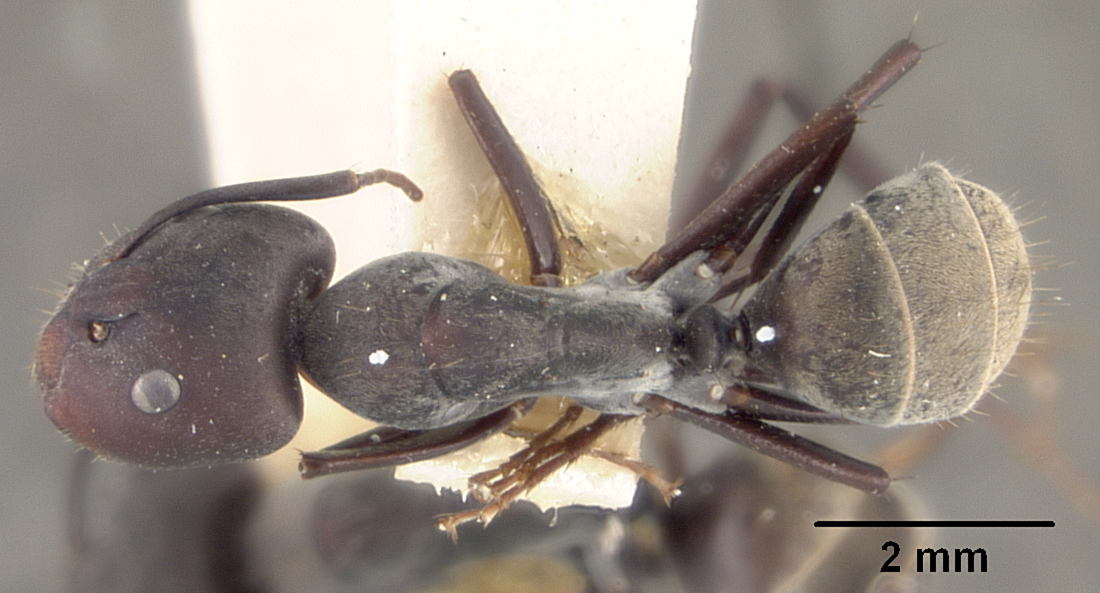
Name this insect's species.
Camponotus rufoglaucus
